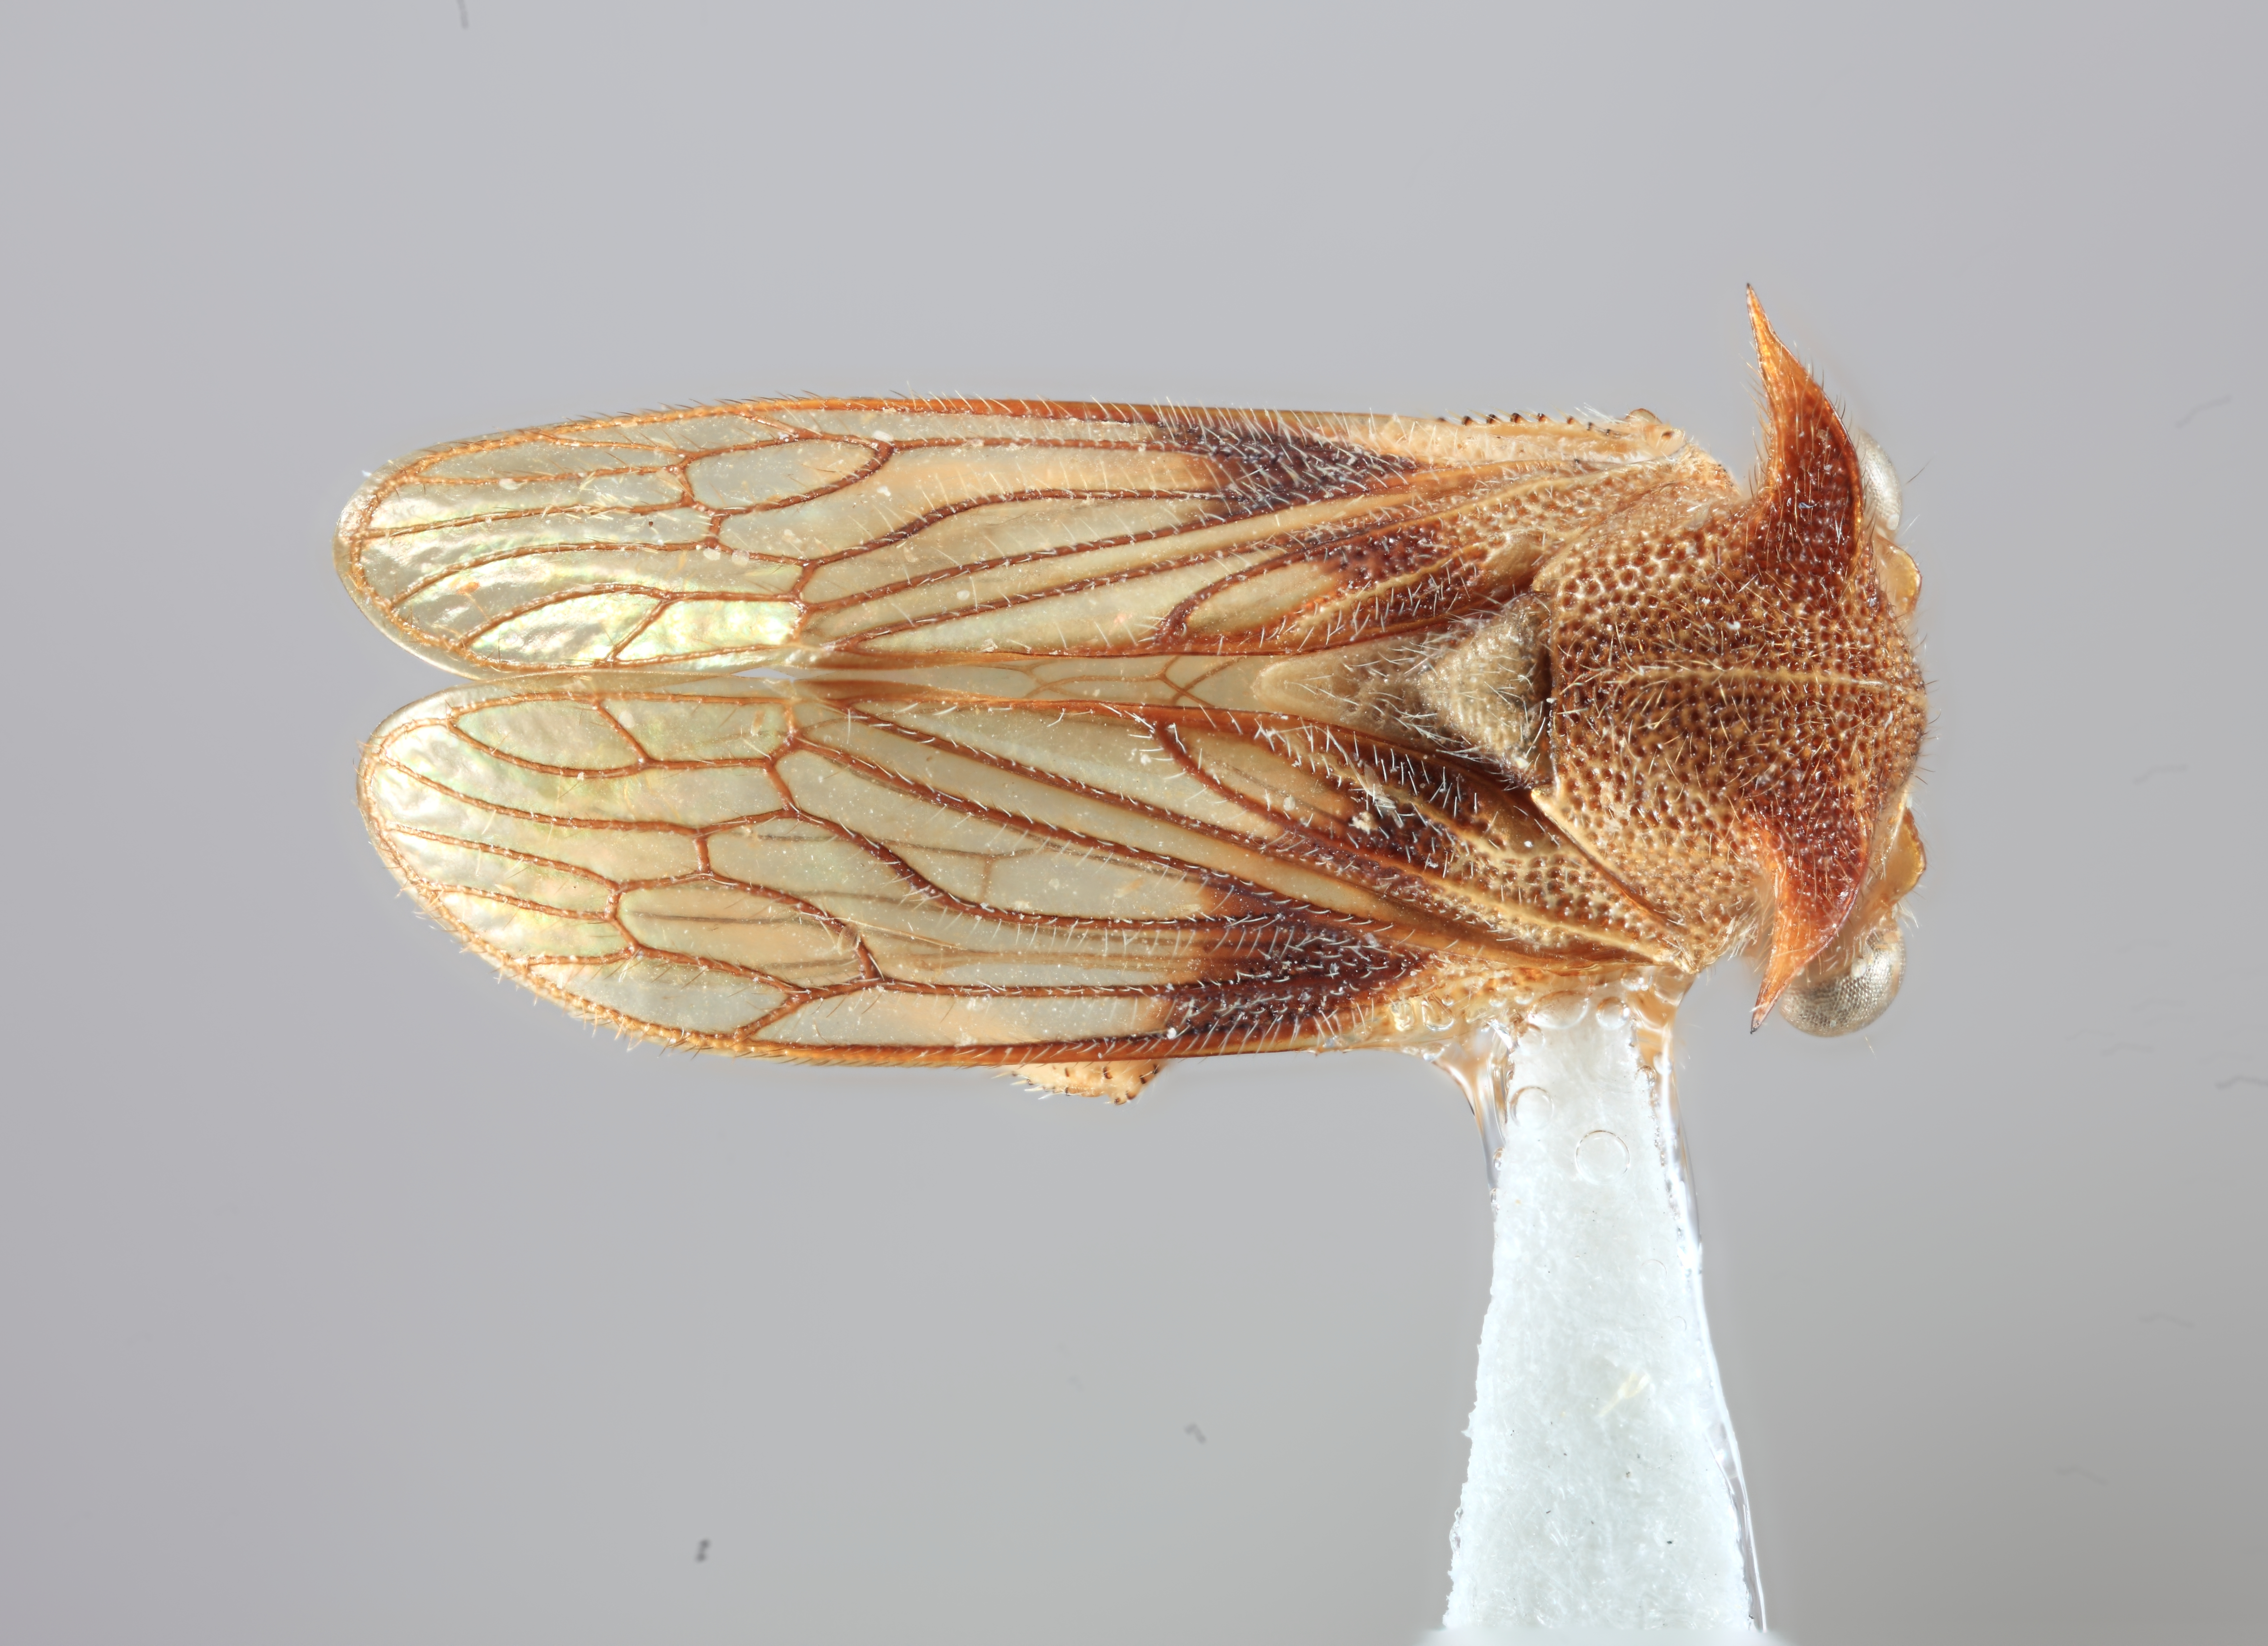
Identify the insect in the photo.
Tolania reflexa
